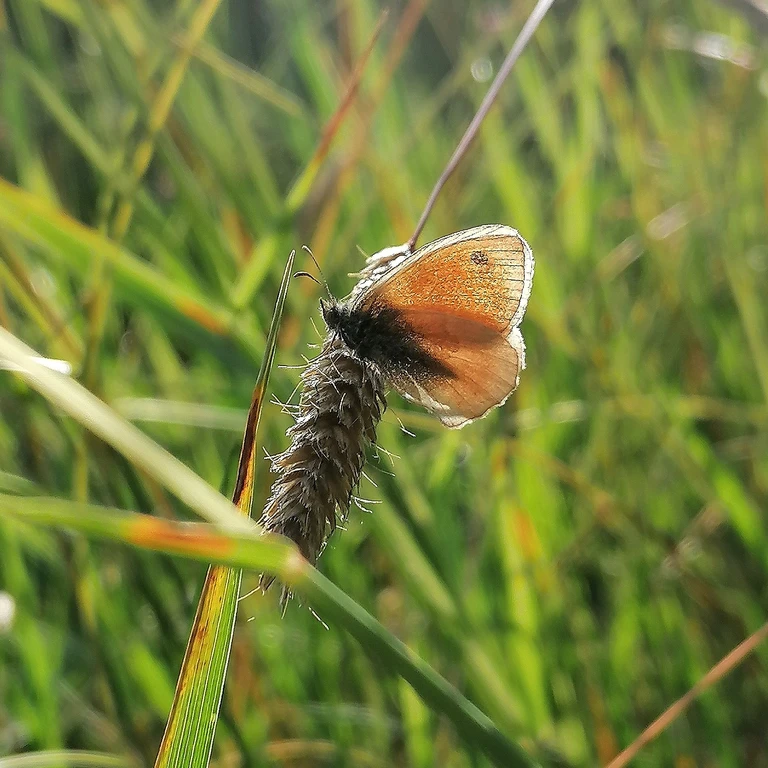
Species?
Coenonympha pamphilus
